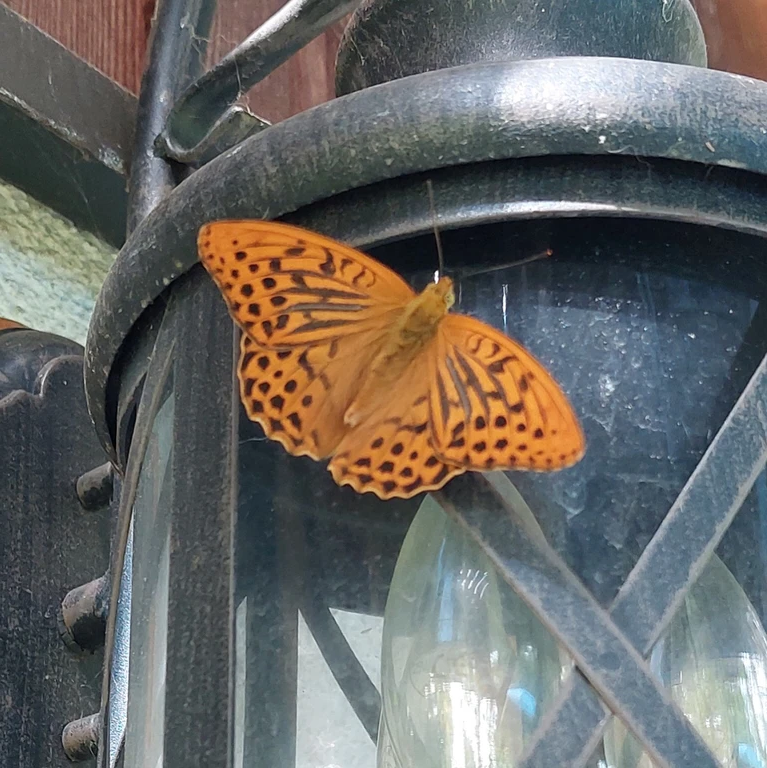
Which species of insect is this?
Argynnis paphia
